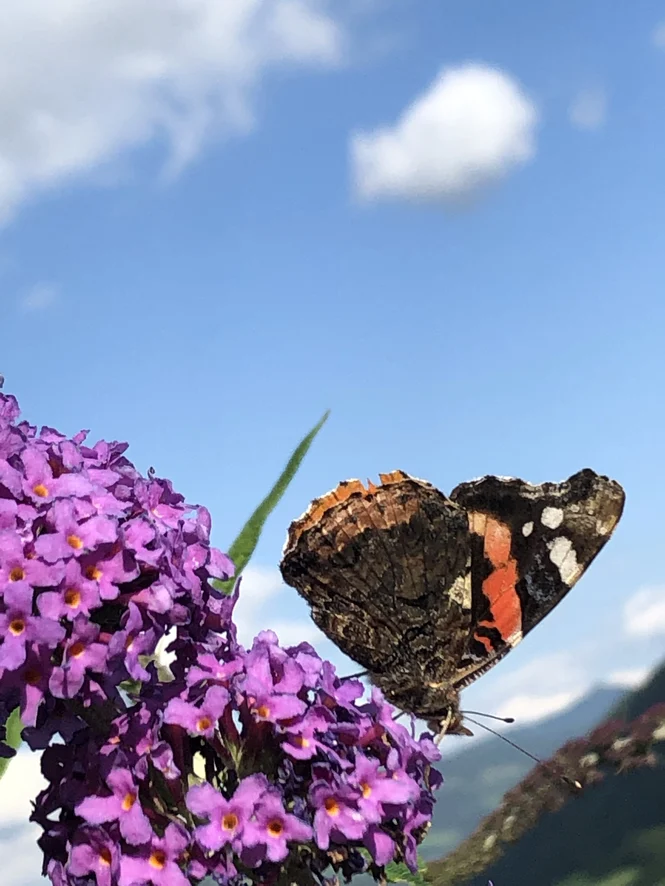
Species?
Vanessa atalanta
